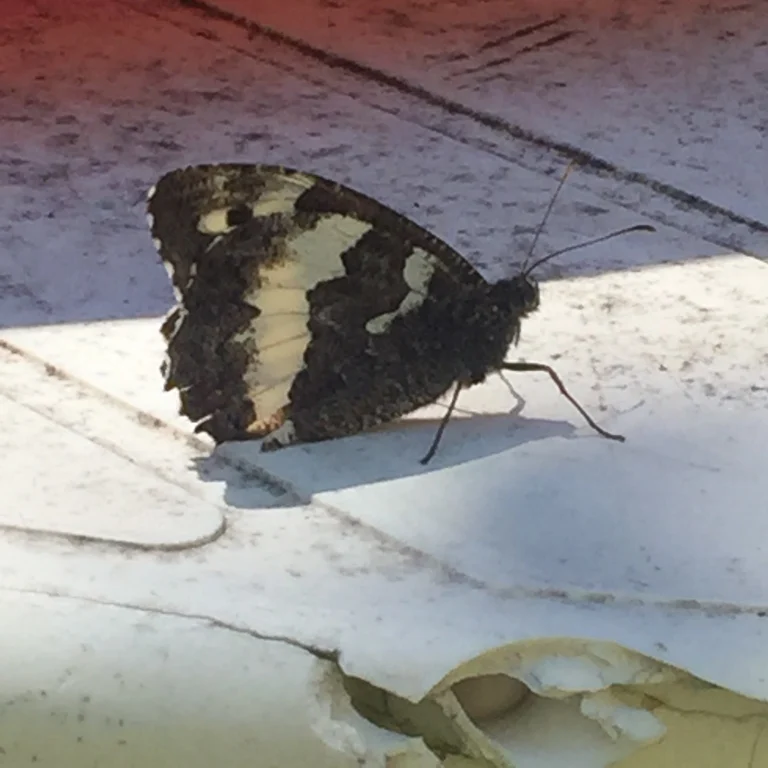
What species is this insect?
Brintesia circe
